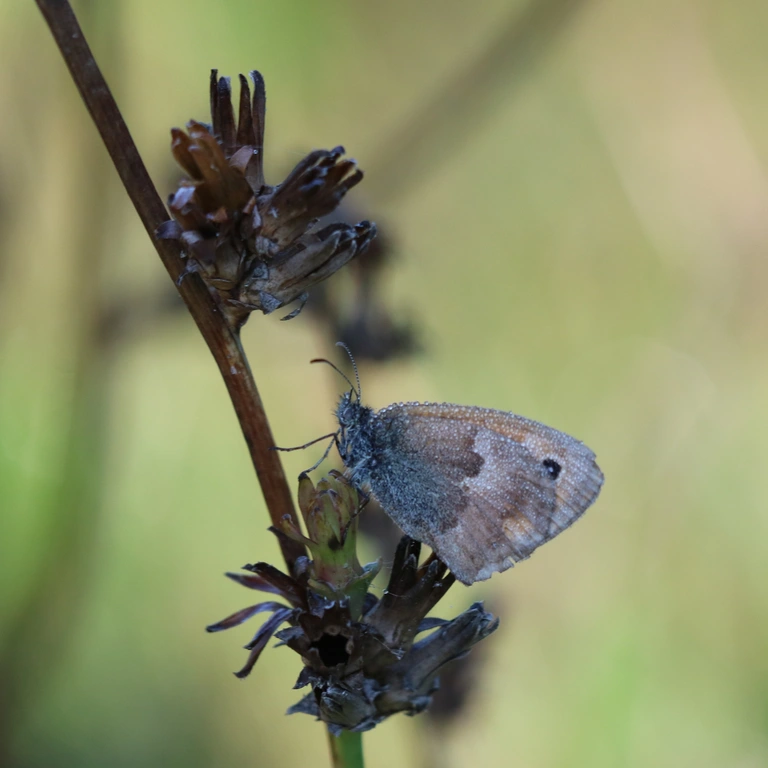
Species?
Coenonympha pamphilus
